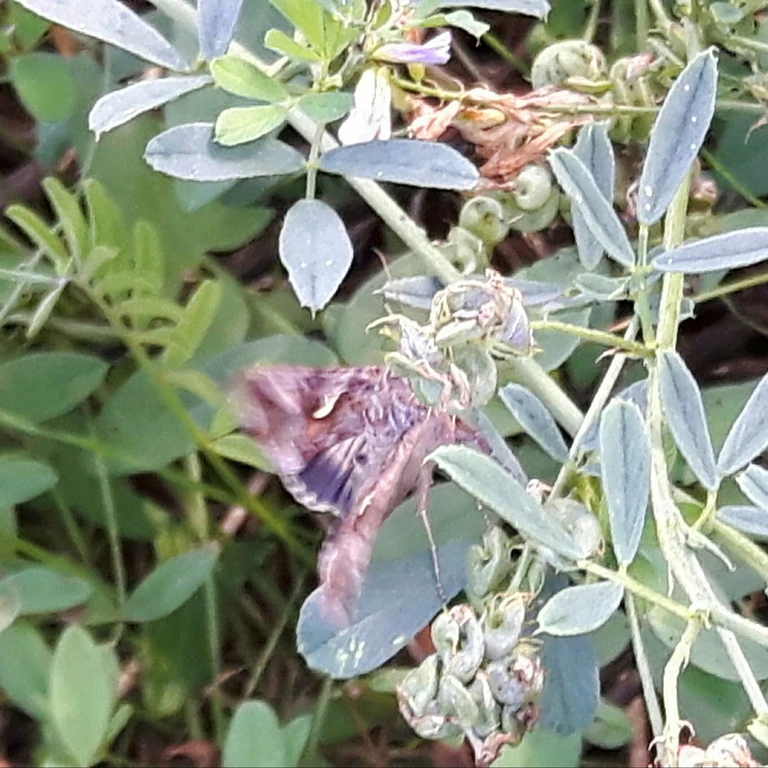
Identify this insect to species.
Autographa gamma
